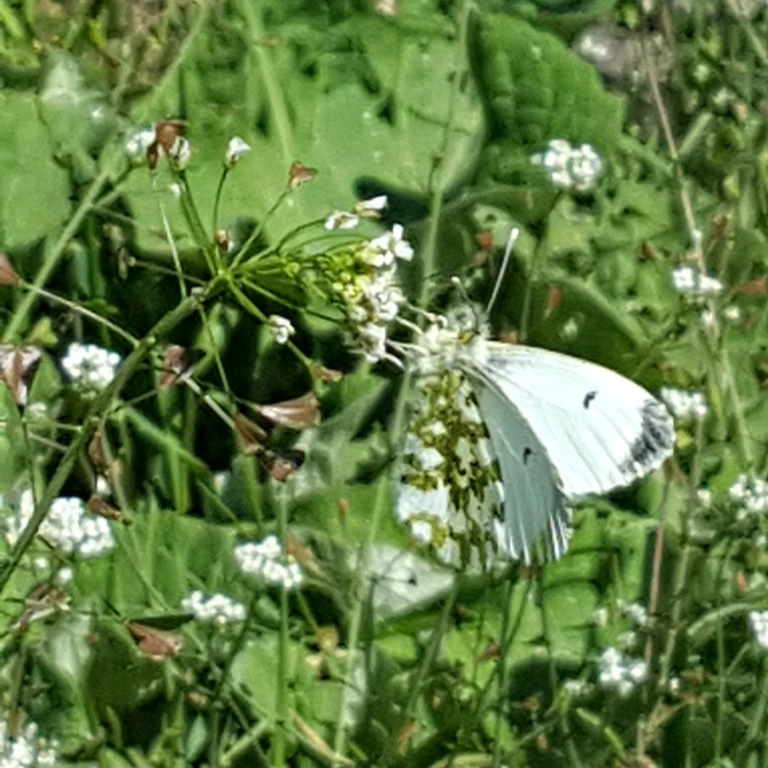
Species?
Anthocharis cardamines
